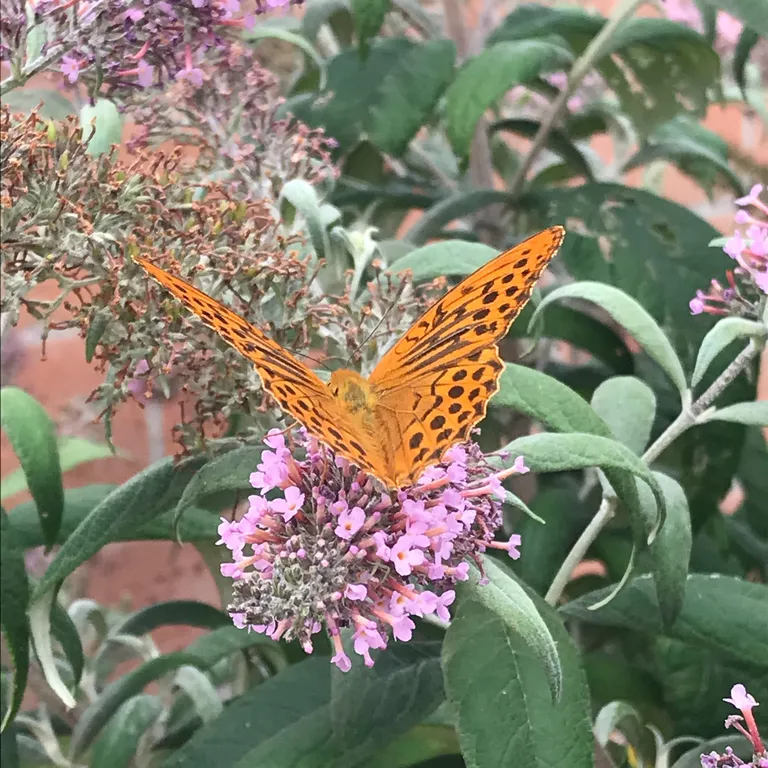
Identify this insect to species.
Argynnis paphia
